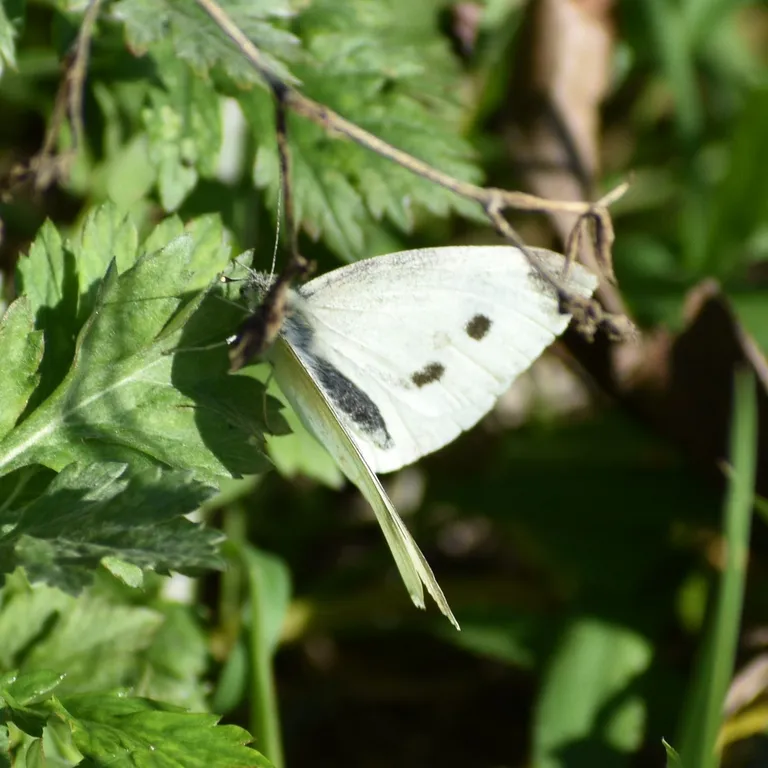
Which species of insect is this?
Pieris rapae
